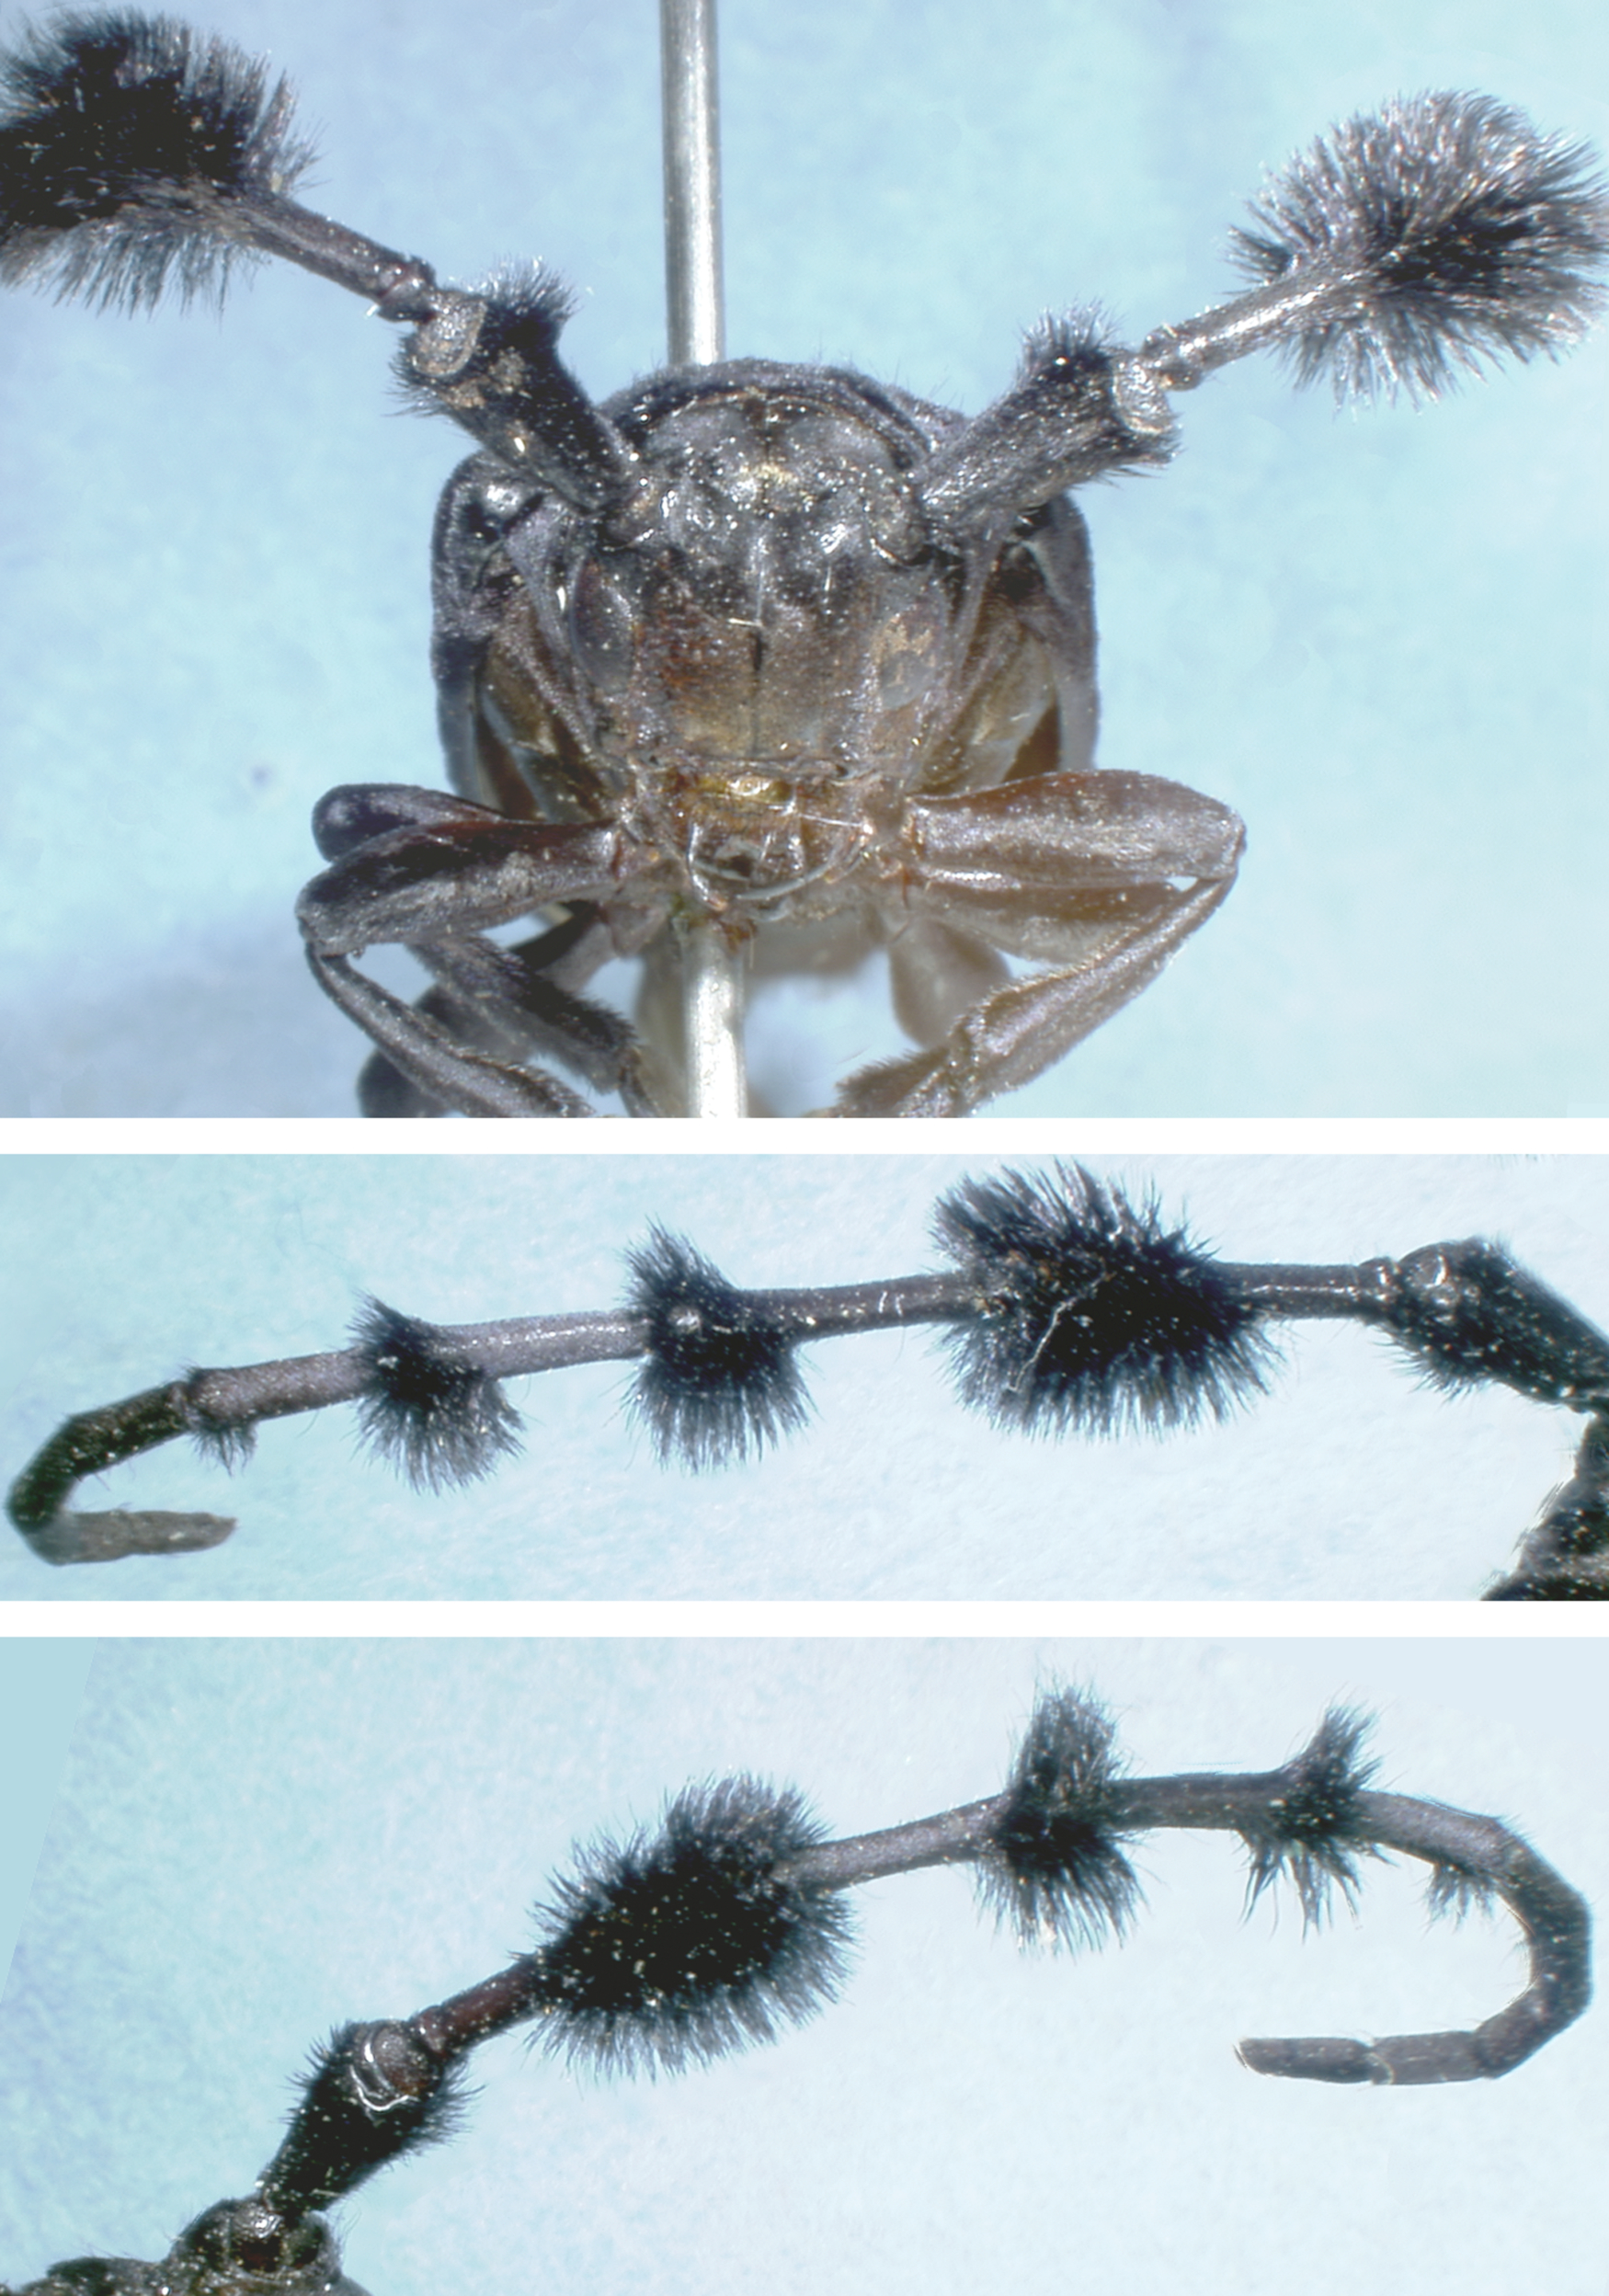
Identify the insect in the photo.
Aristobia pendleburyi
